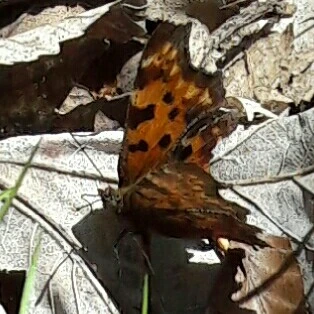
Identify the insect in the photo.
Polygonia c-album
